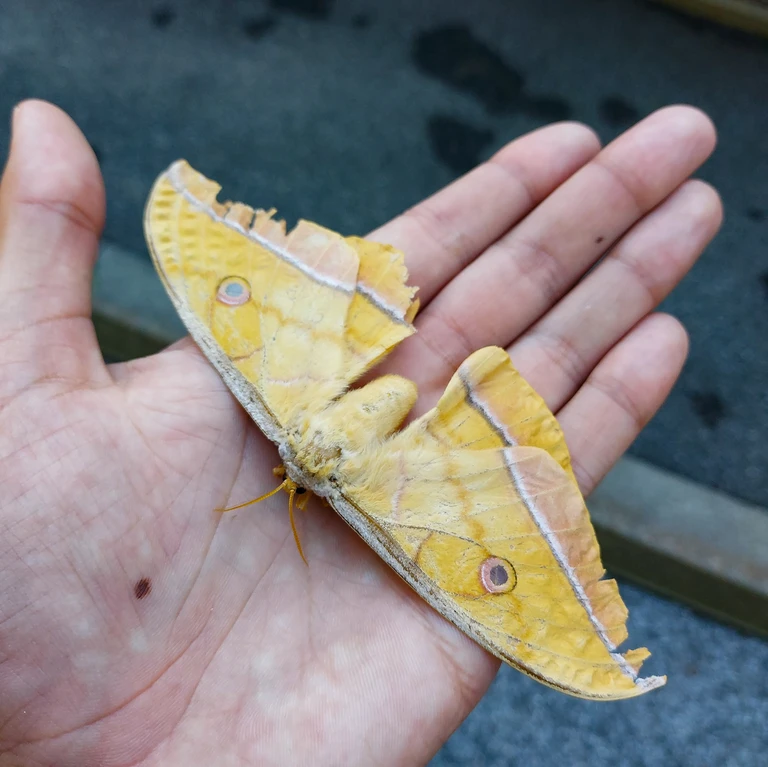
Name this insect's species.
Antheraea yamamai
